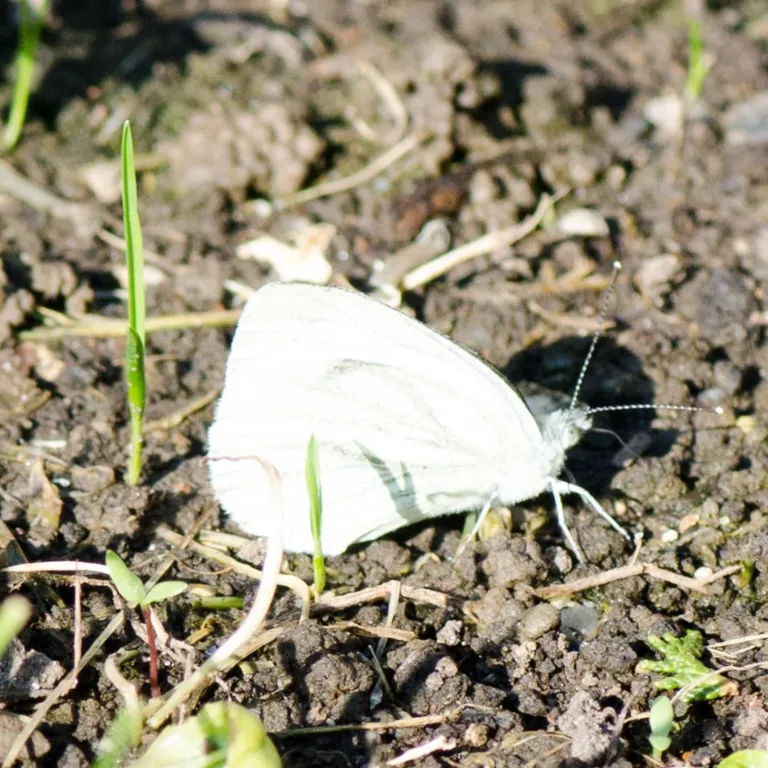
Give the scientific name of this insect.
Pieris napi
